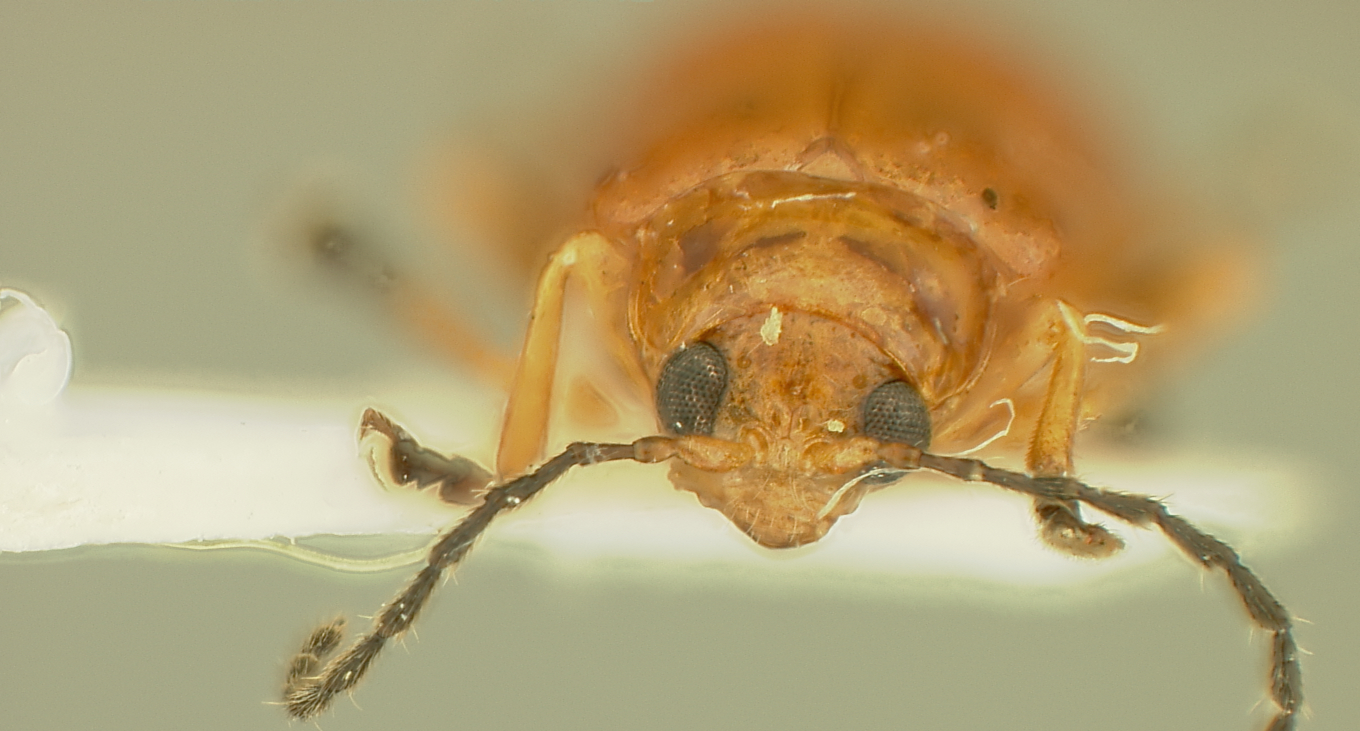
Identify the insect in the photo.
Lactica flinti
